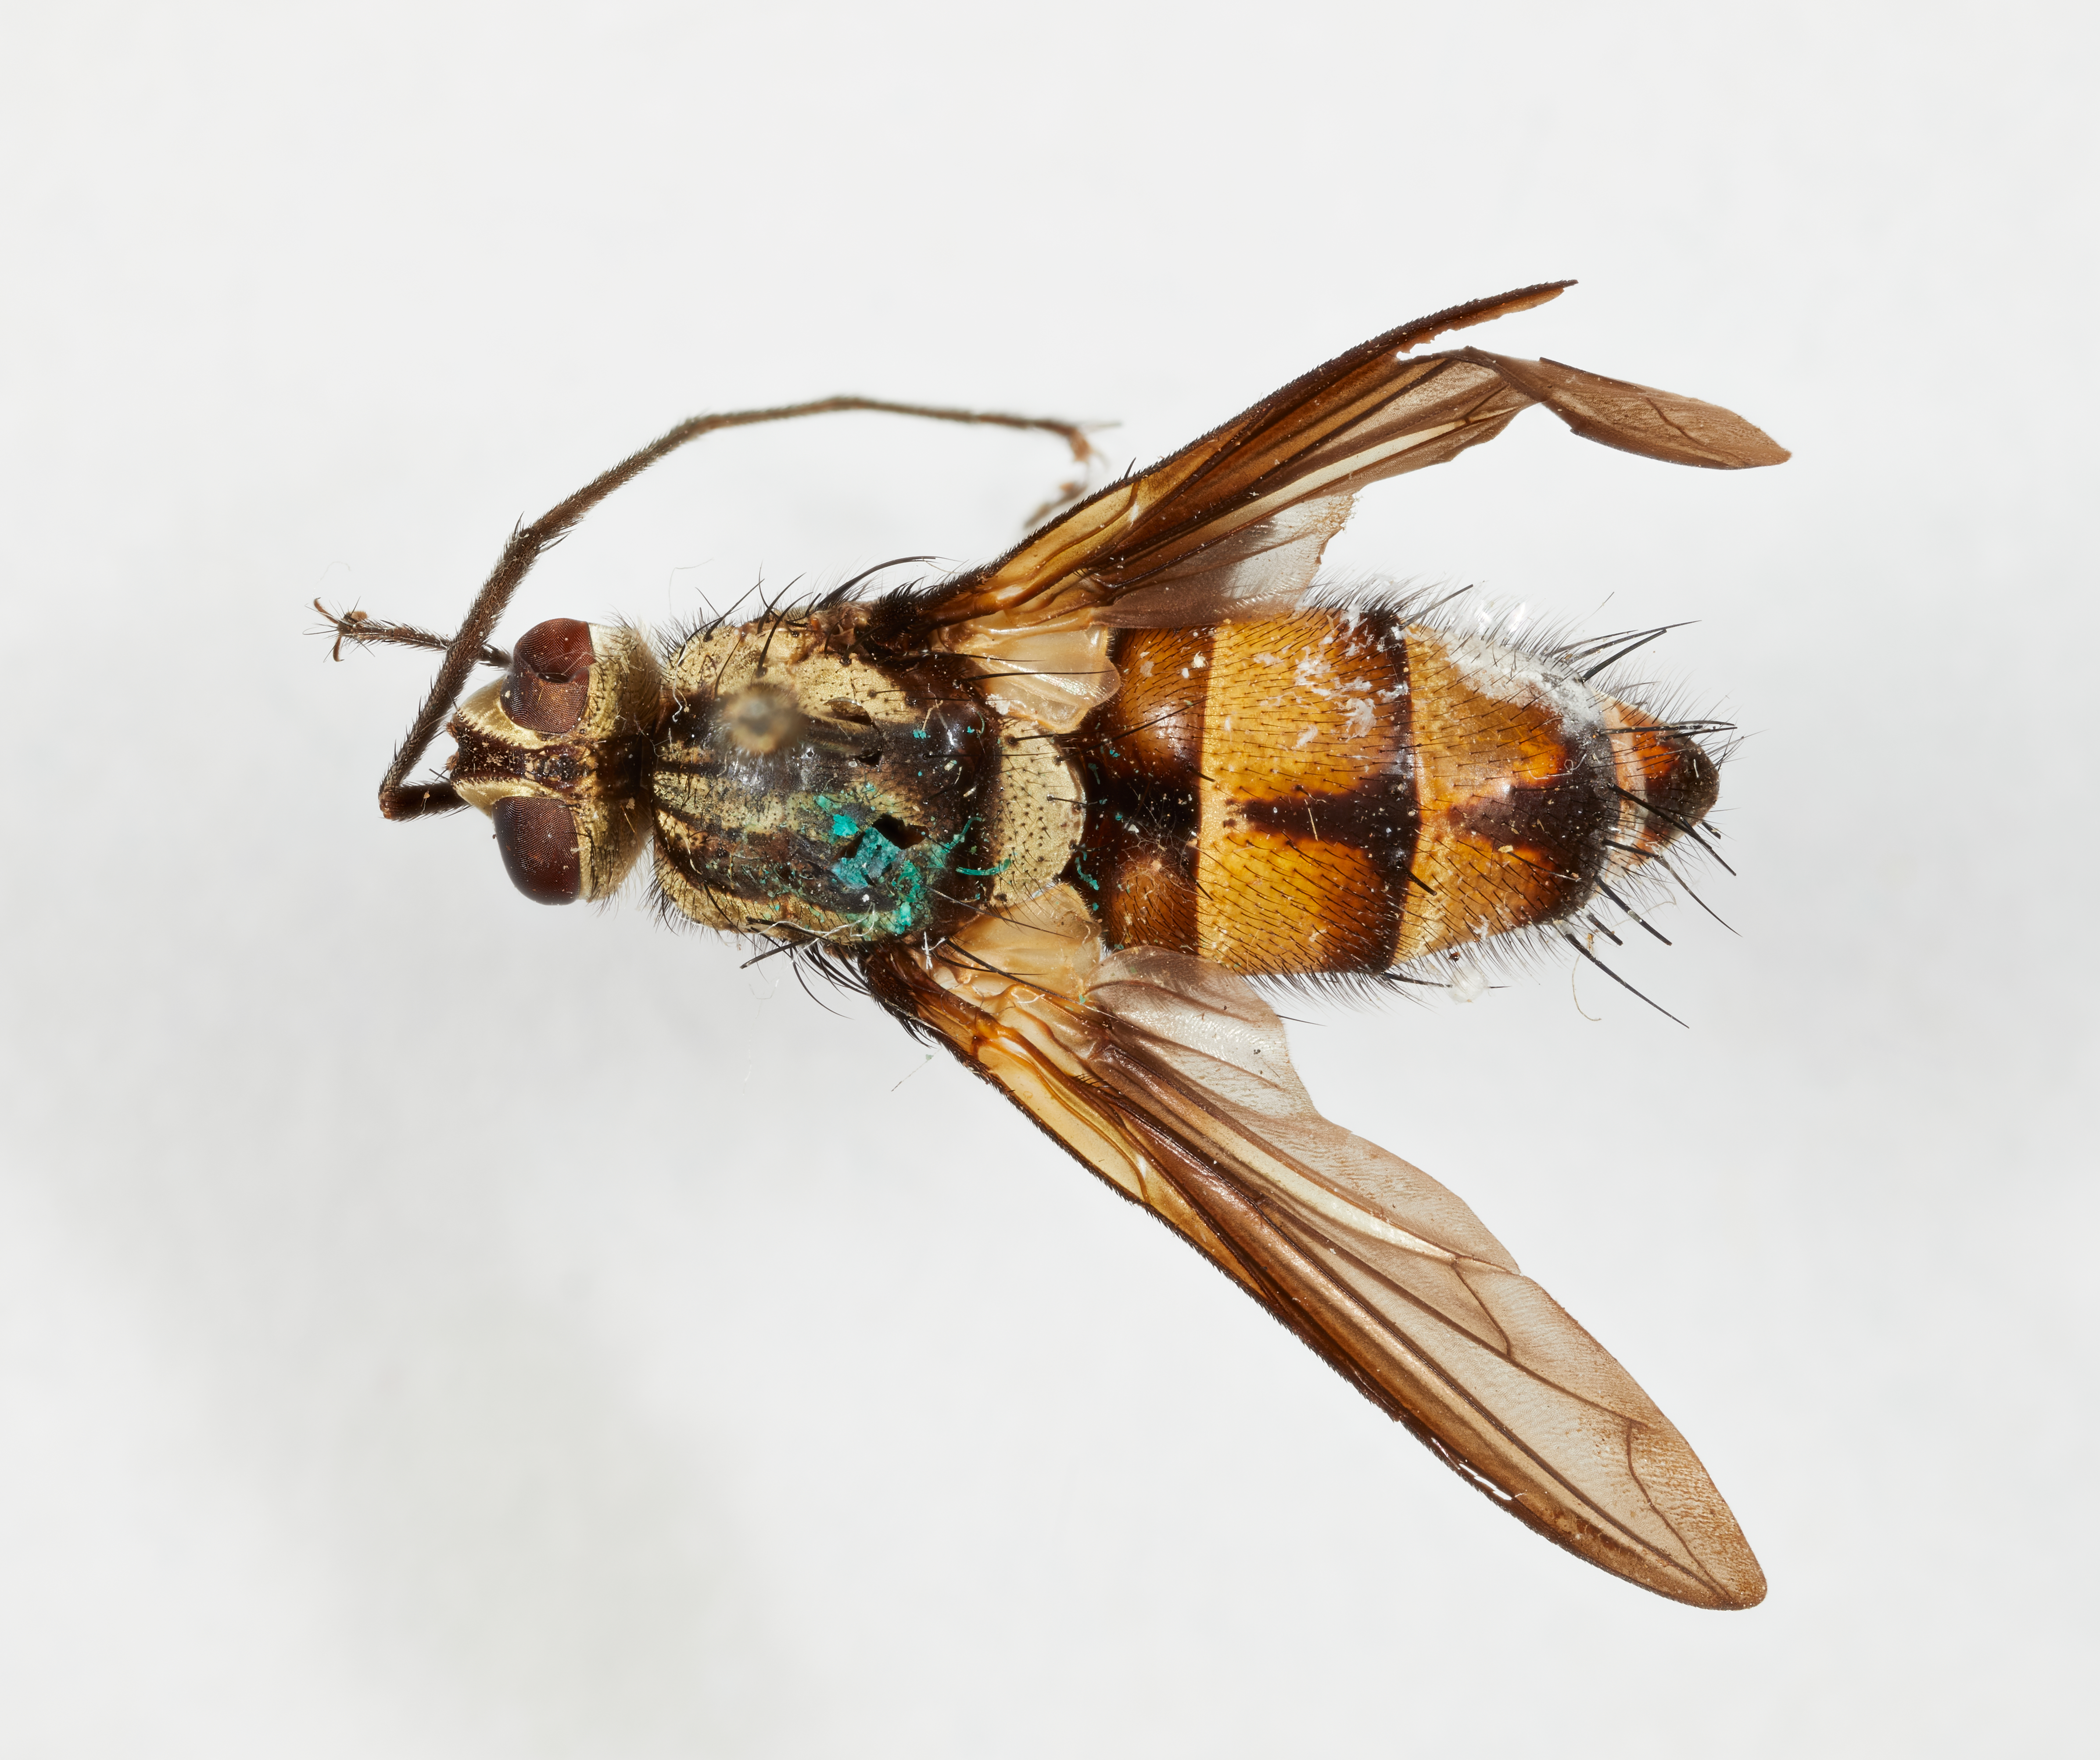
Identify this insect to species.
Calotheresia bivittata
